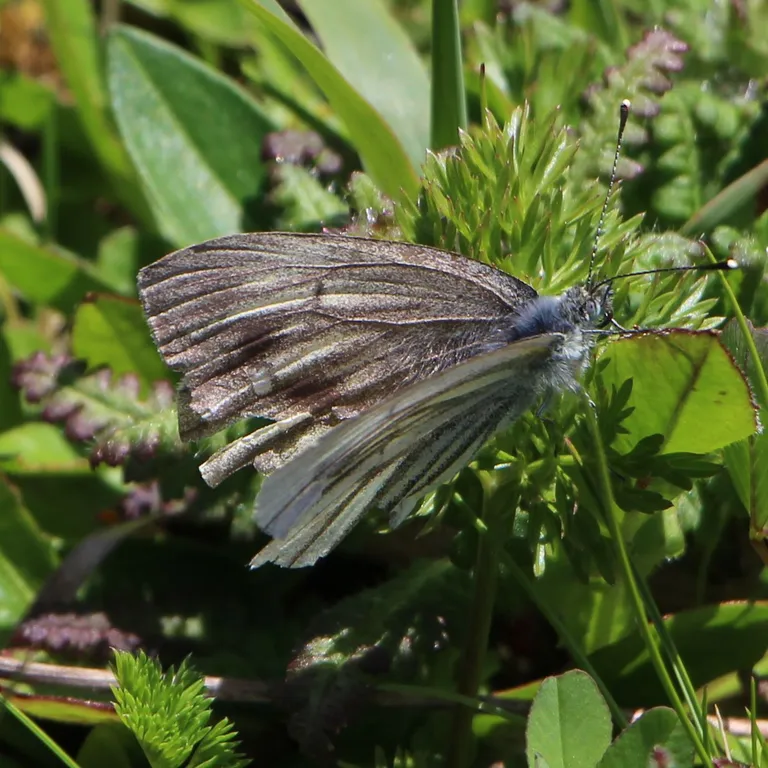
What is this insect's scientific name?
Pieris bryoniae
